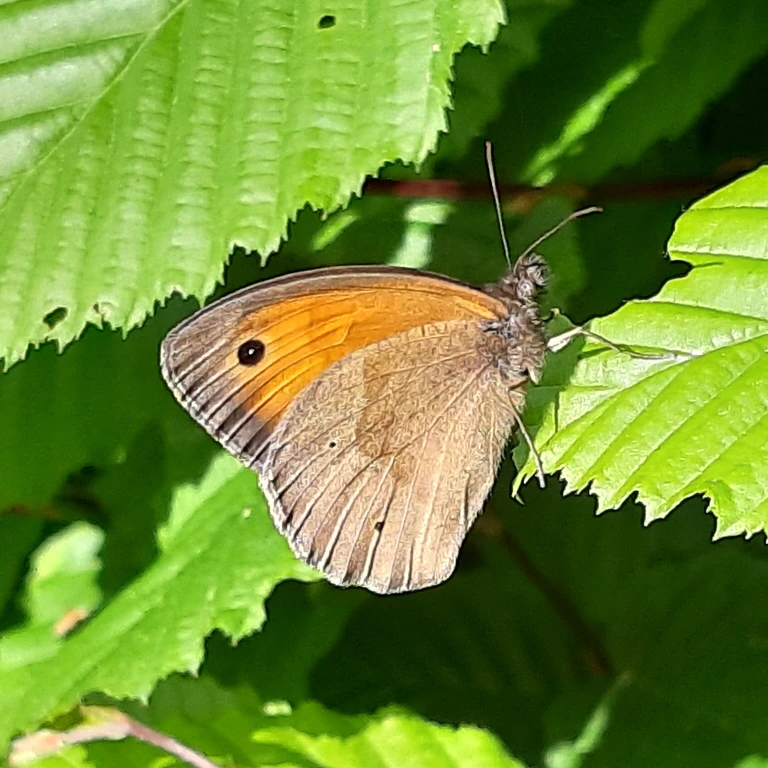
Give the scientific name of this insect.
Maniola jurtina
